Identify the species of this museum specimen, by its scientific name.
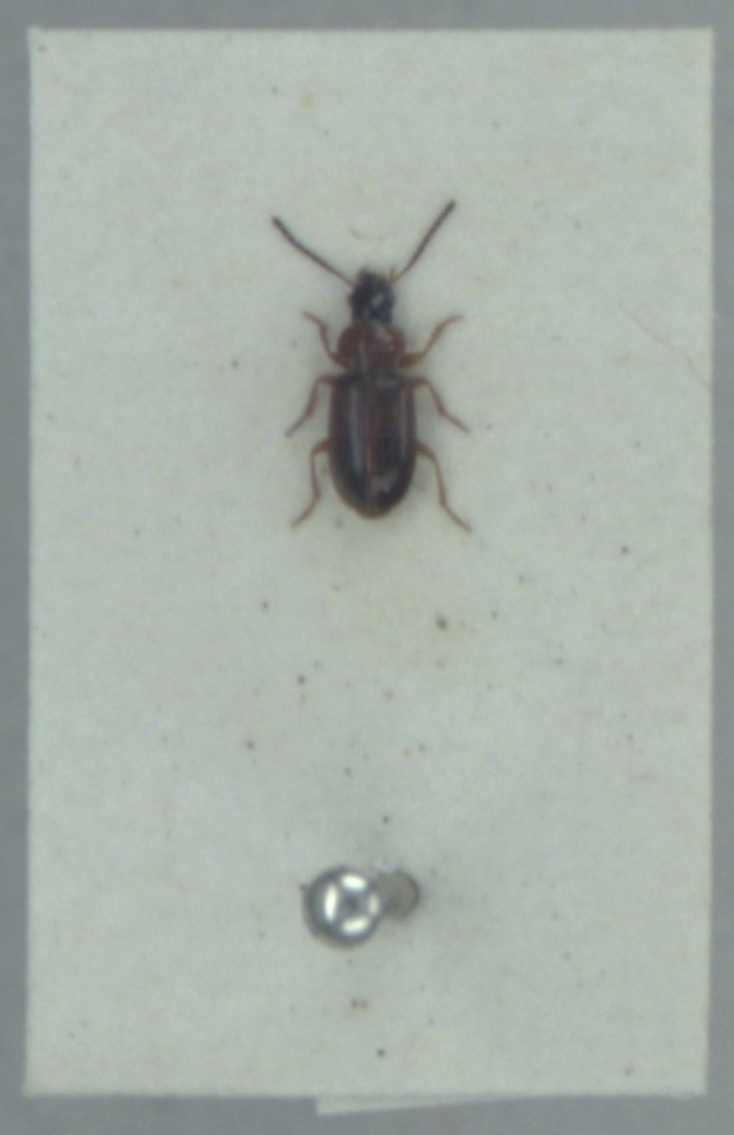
Acupalpus flavicollis
